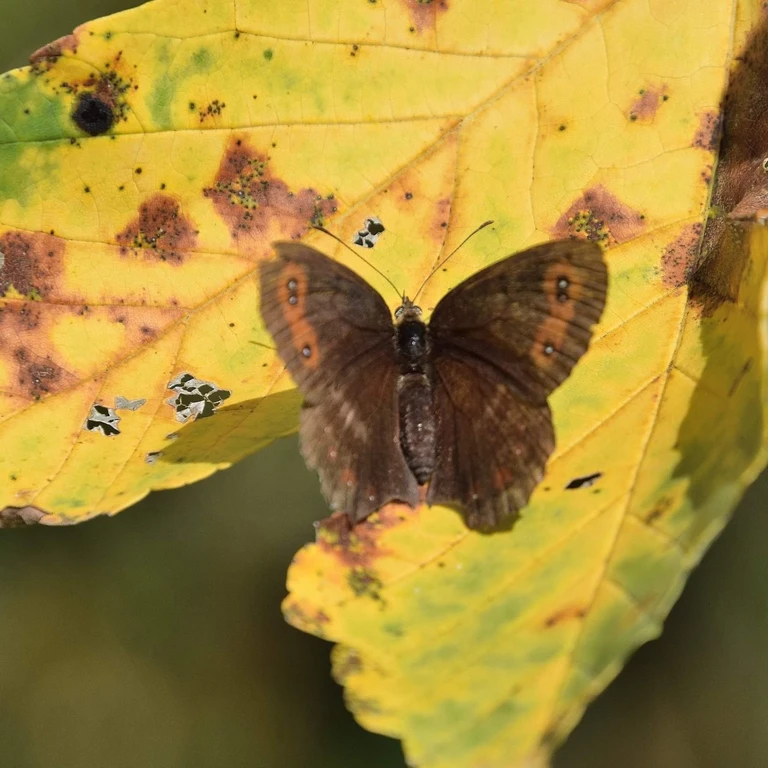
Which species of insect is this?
Erebia aethiops
